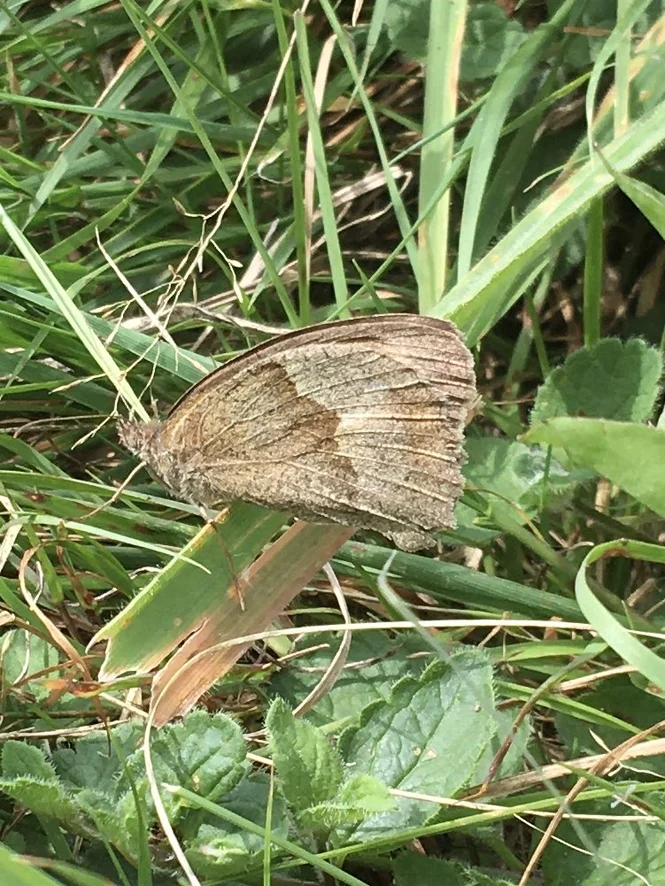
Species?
Maniola jurtina
